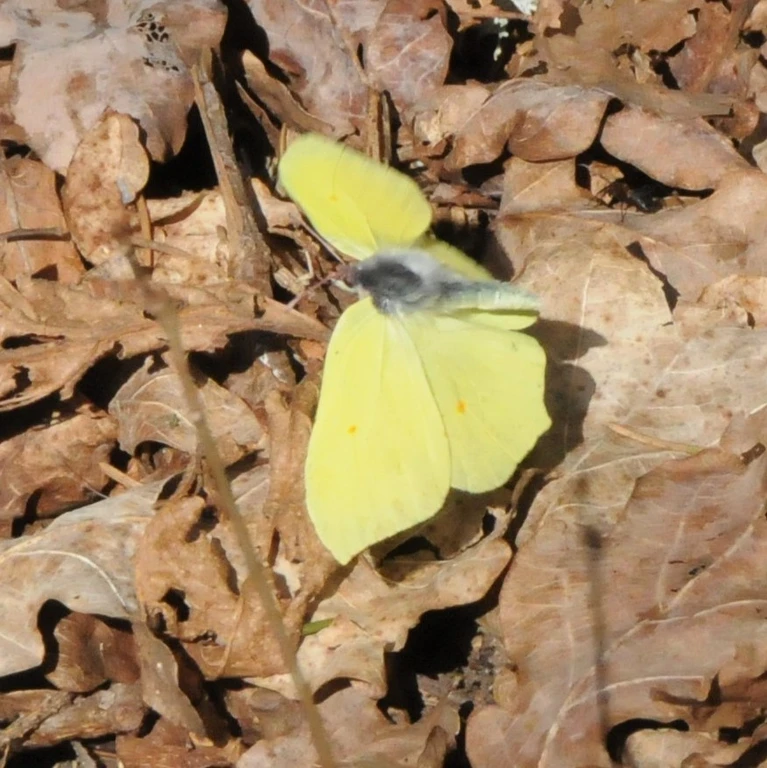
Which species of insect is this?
Gonepteryx rhamni
